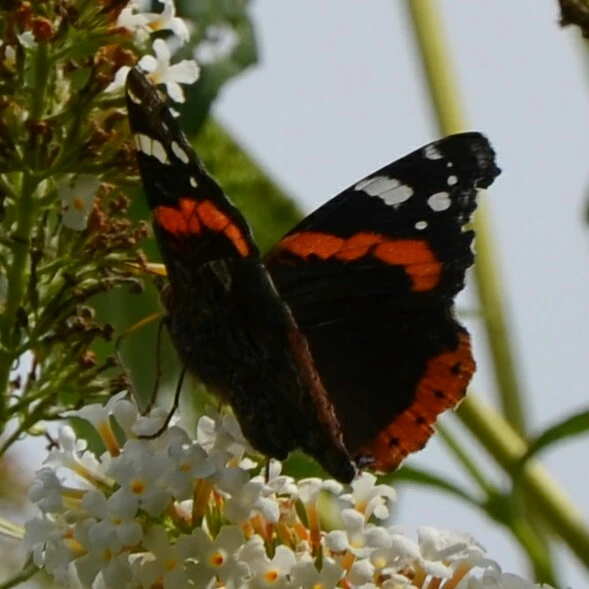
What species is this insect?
Vanessa atalanta
